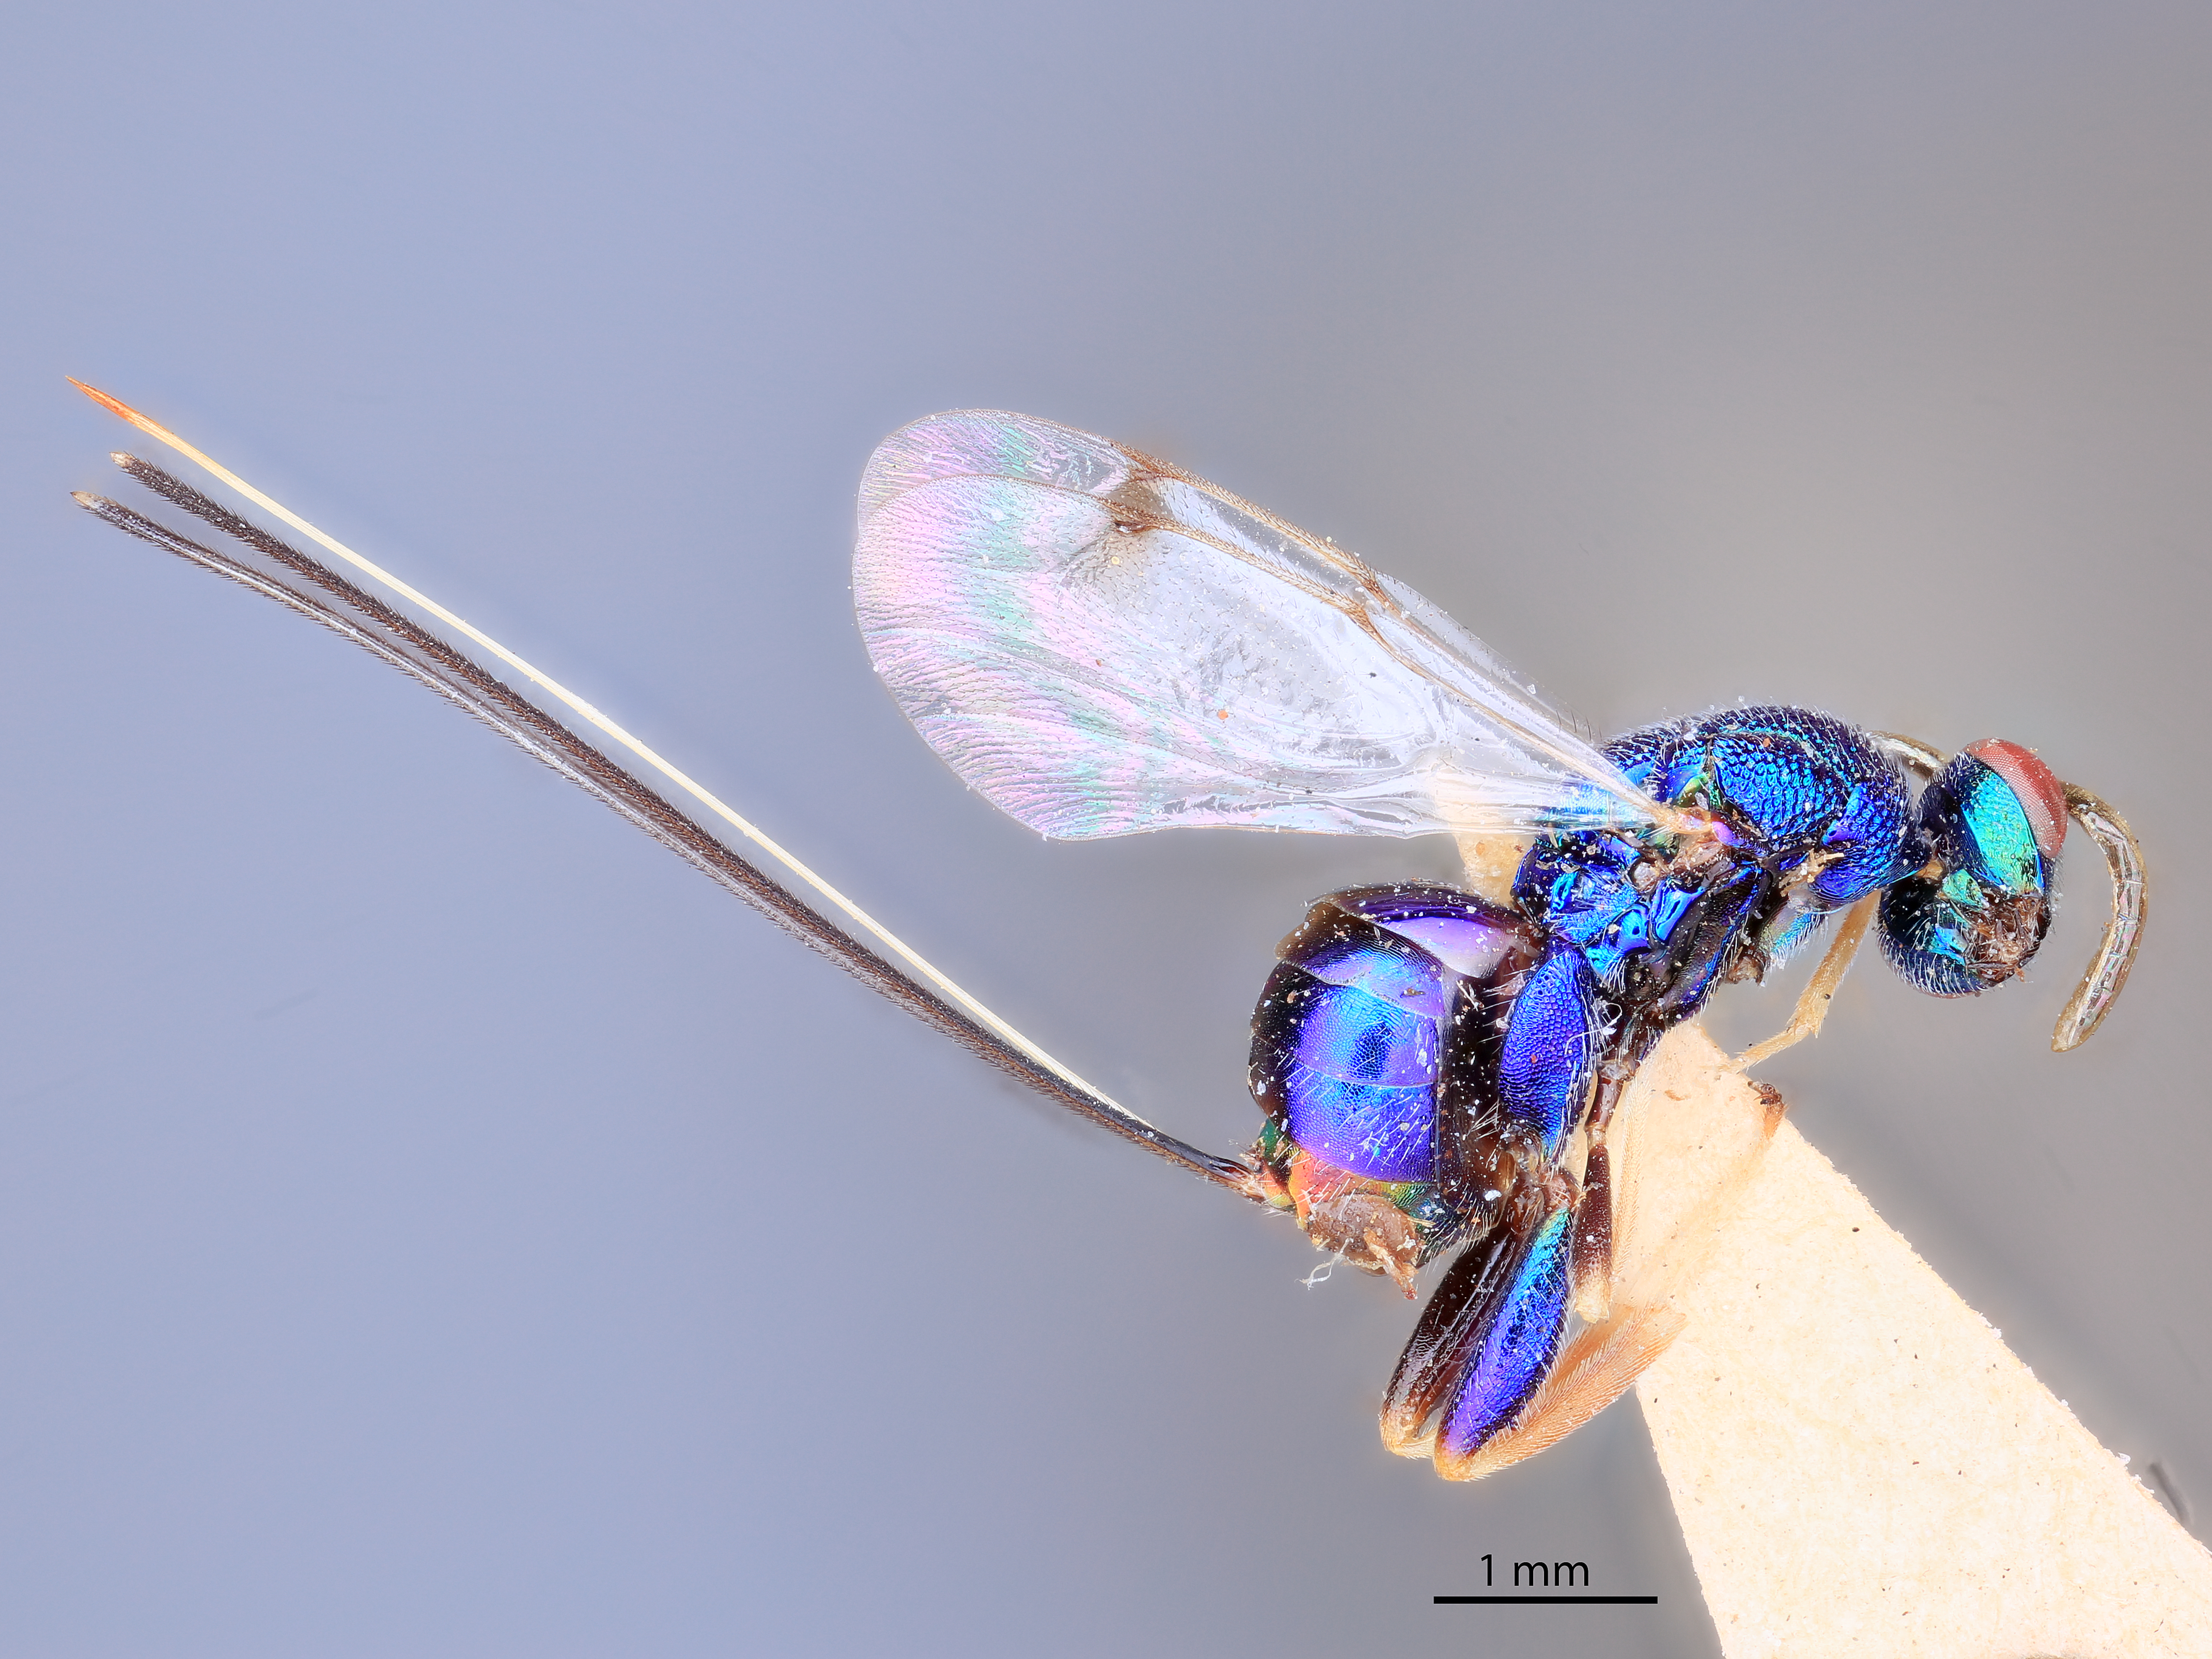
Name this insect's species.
Callimome texanus
